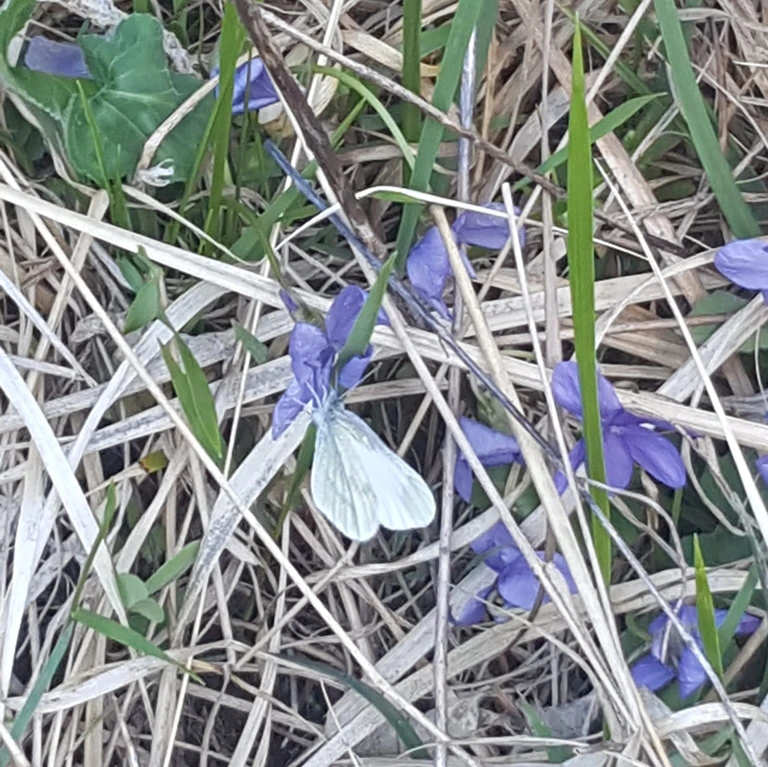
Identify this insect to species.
Leptidea sinapis/juvernica
